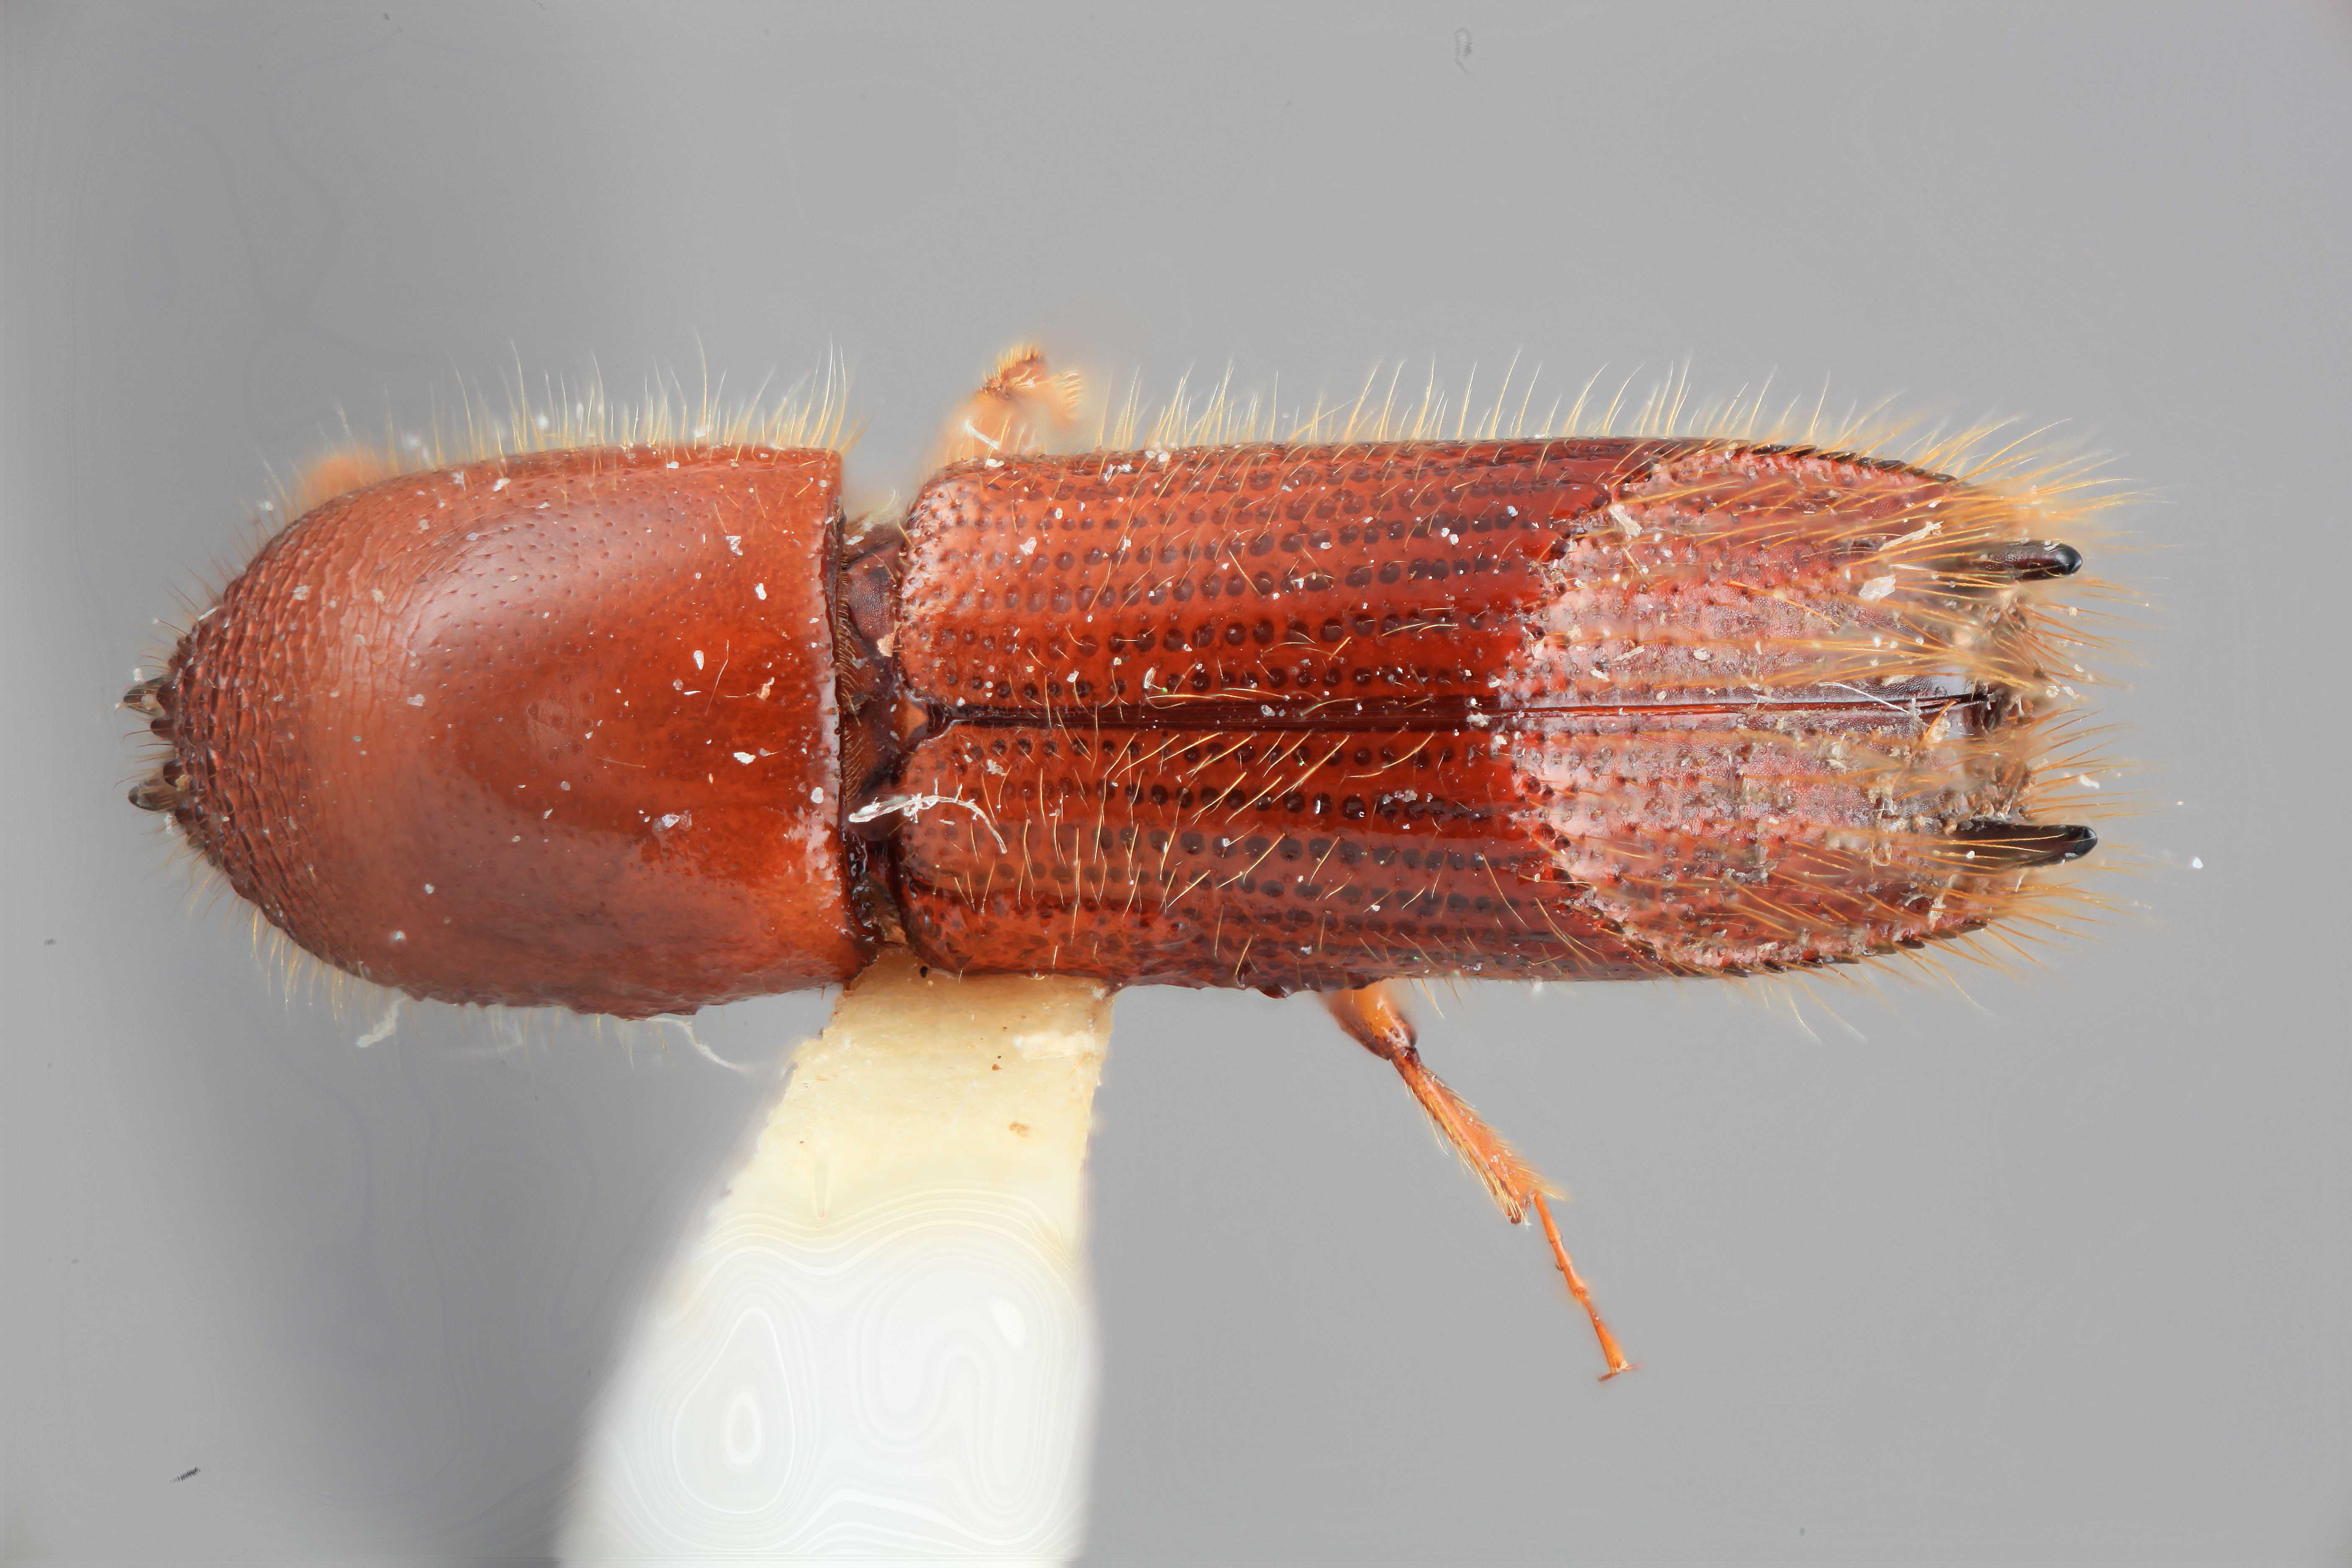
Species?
Sampsonius detractus
